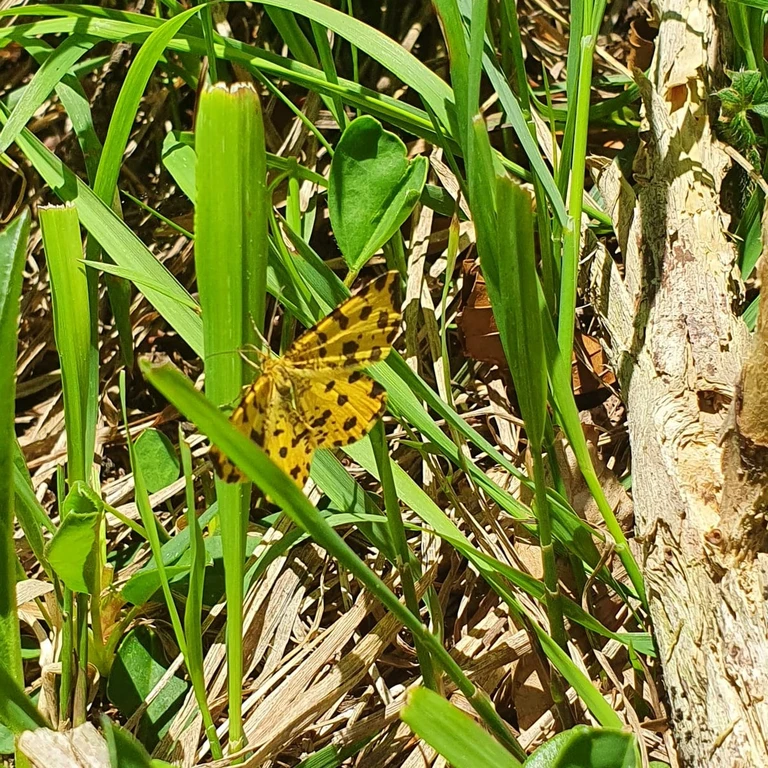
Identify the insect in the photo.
Pseudopanthera macularia
